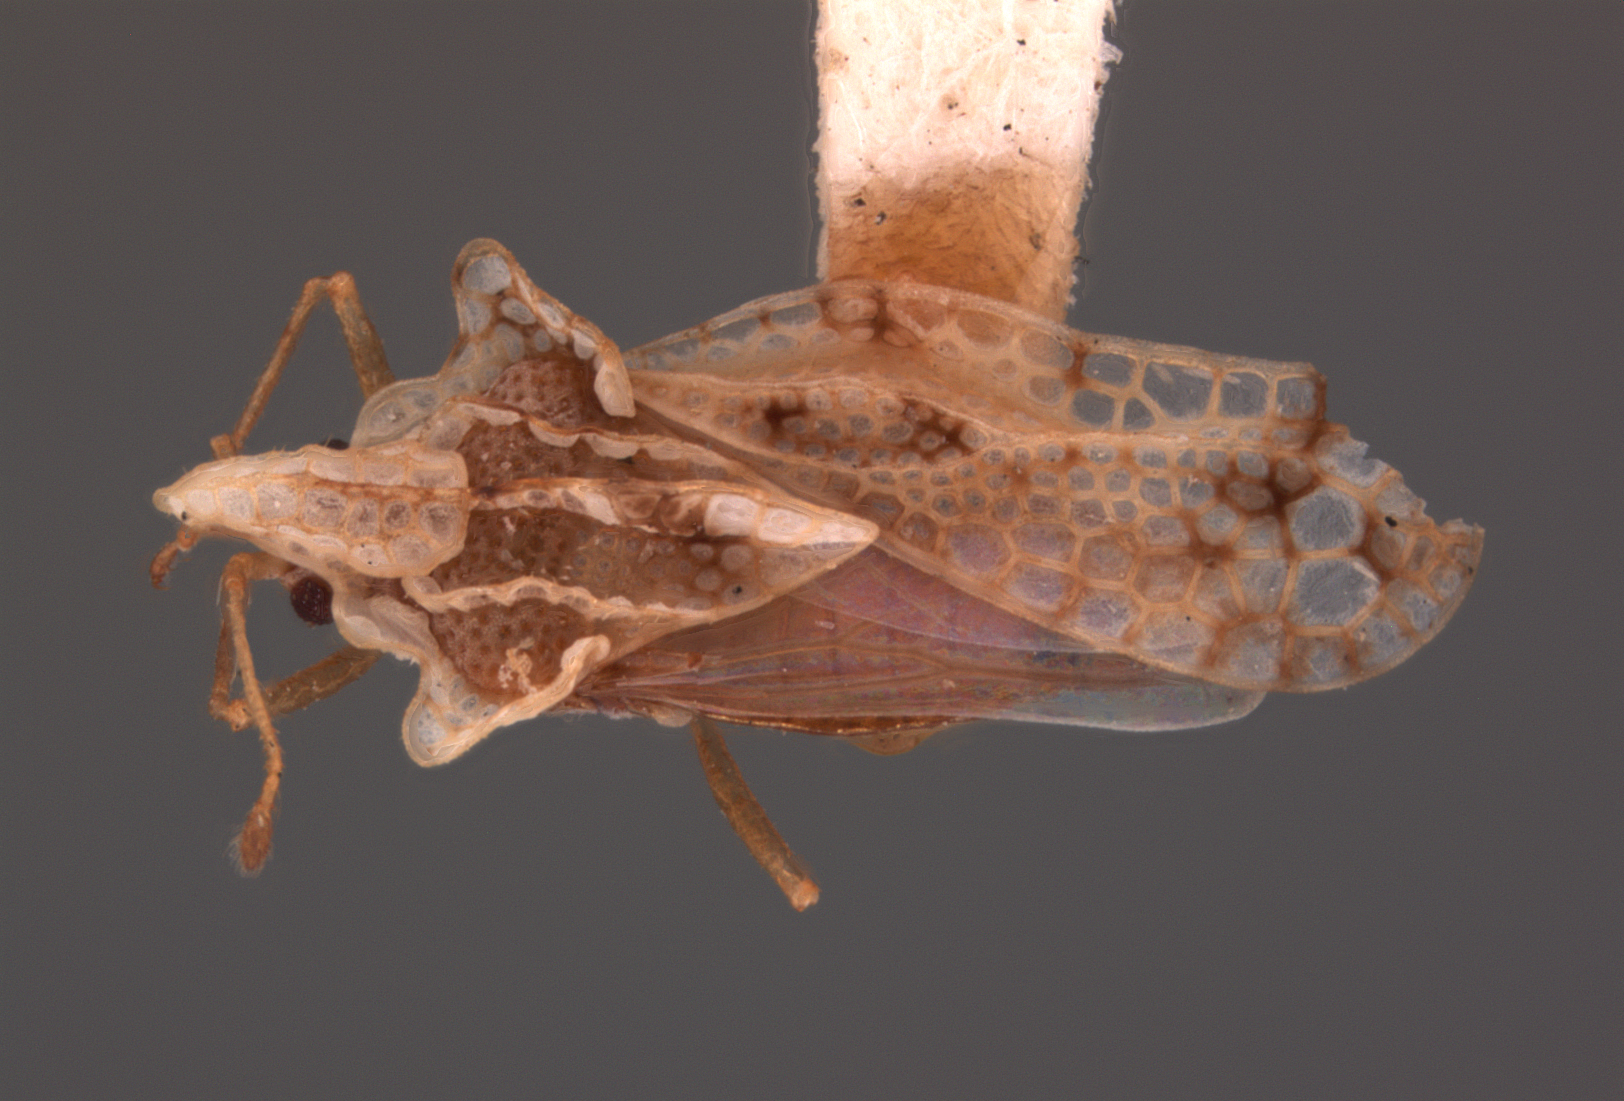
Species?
Typonotus planaris
